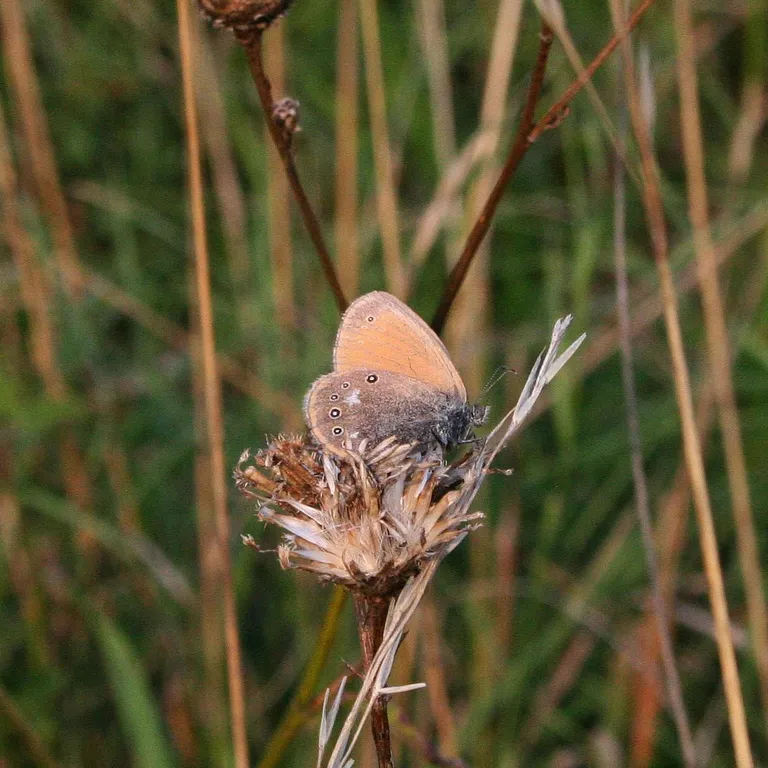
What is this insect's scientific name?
Coenonympha glycerion (also Coenonympha iphis)
